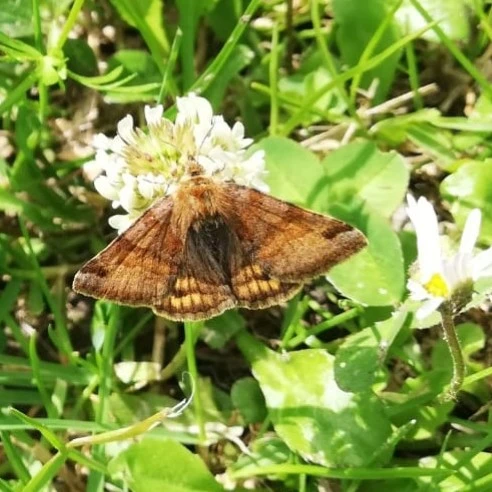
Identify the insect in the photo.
Euclidia glyphica
